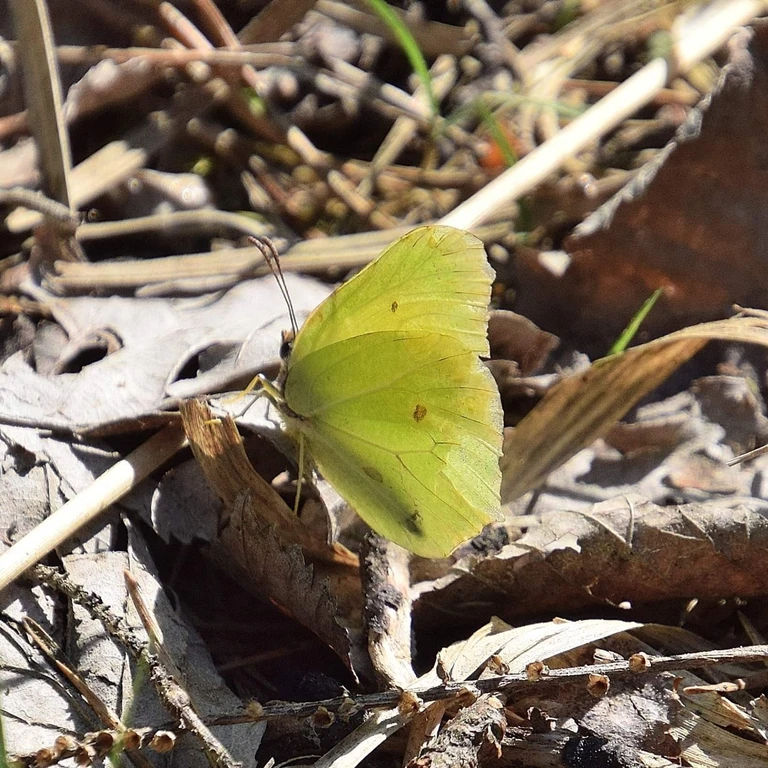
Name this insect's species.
Gonepteryx rhamni
